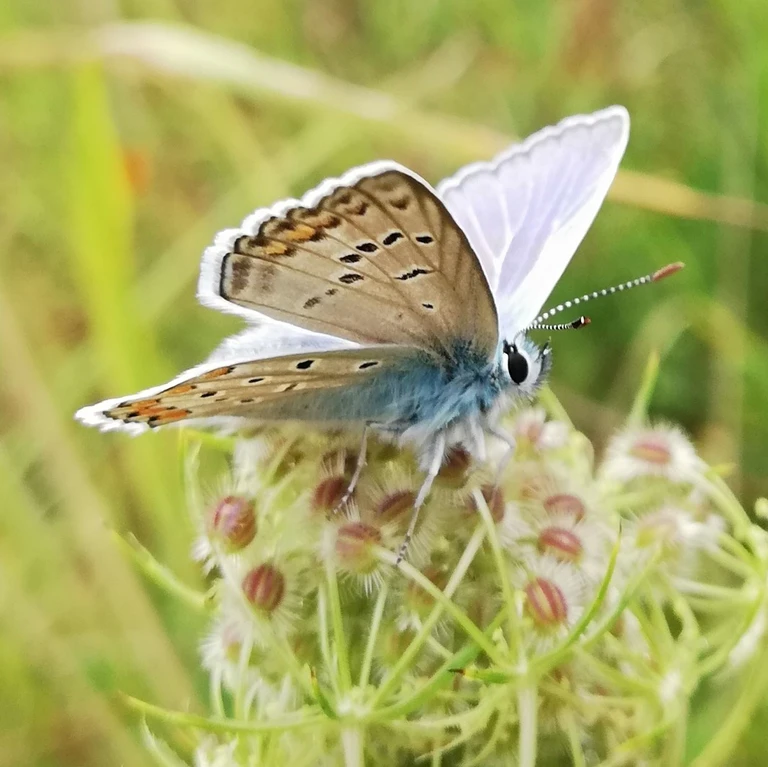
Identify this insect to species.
Polyommatus icarus
